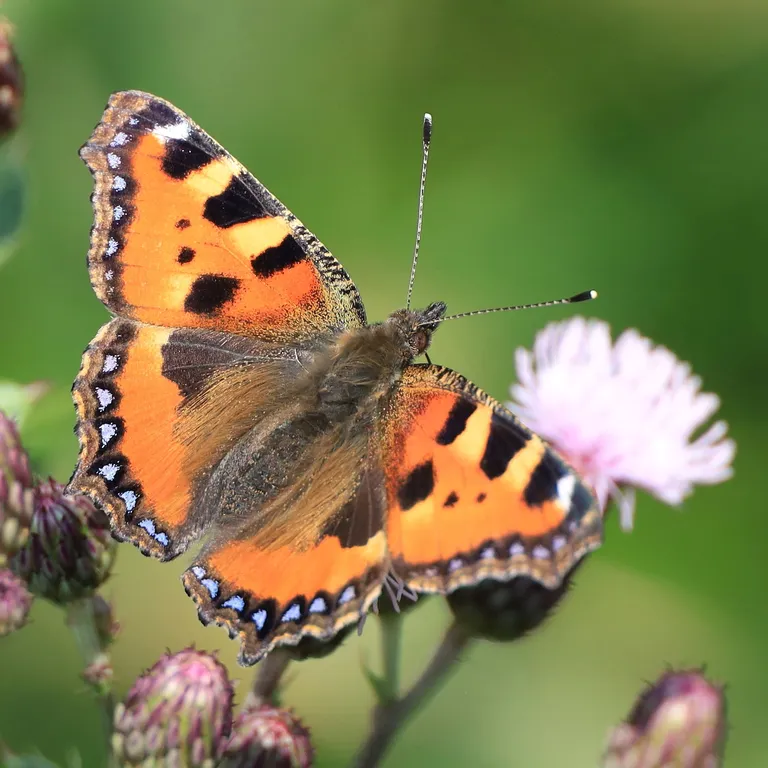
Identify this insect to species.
Aglais urticae
